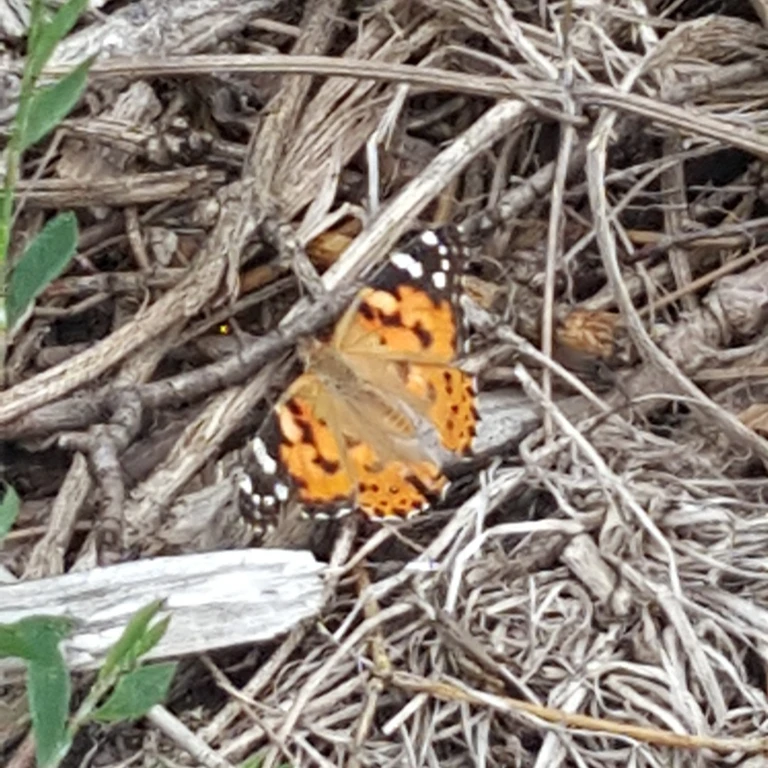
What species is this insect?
Vanessa cardui
